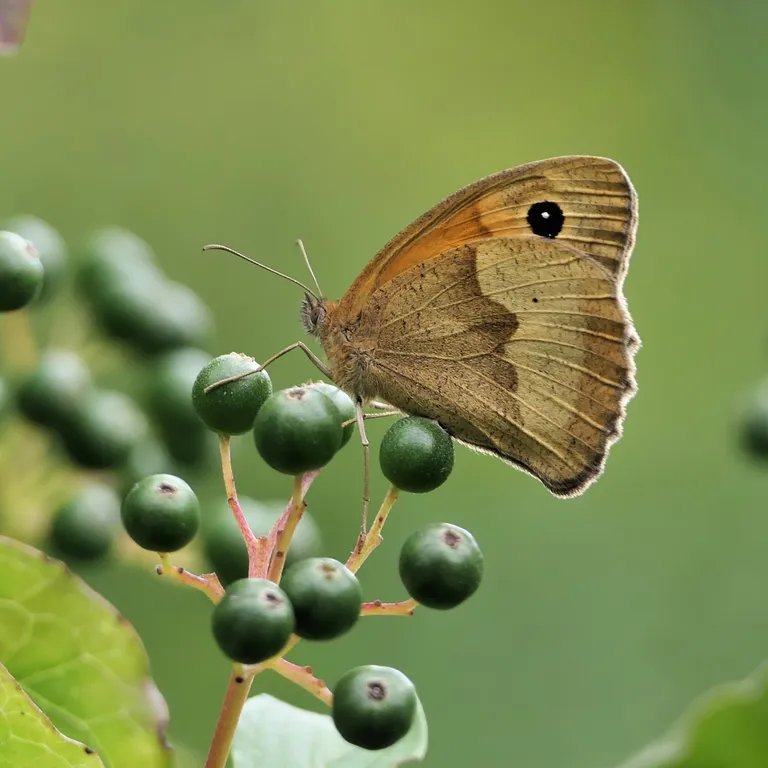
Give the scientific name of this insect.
Maniola jurtina
